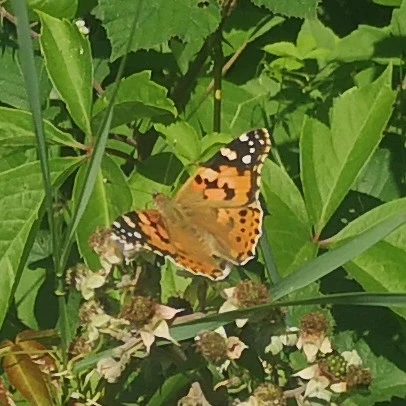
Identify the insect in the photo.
Vanessa cardui
